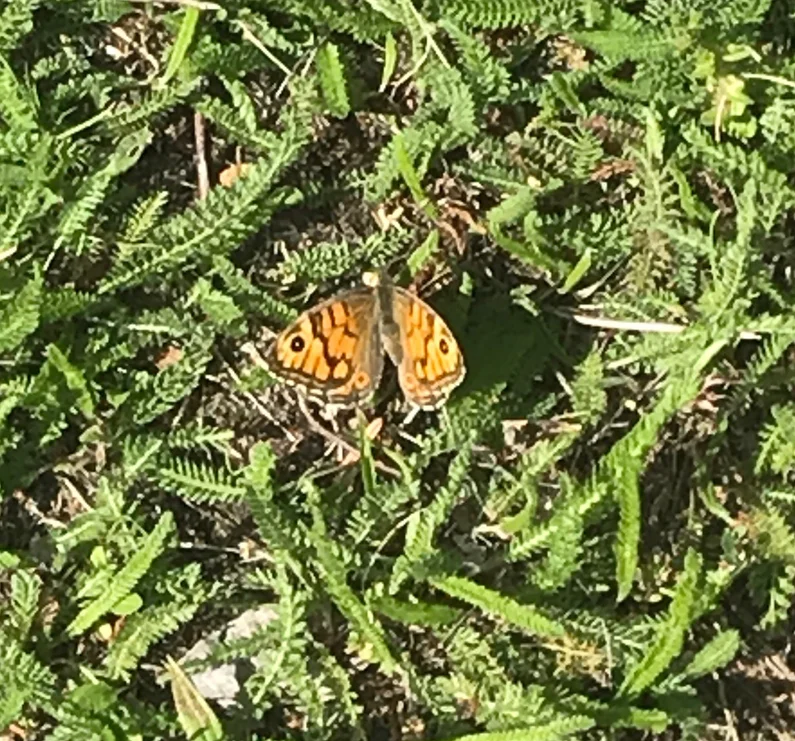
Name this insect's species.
Lasiommata megera (also Pararge megera)
